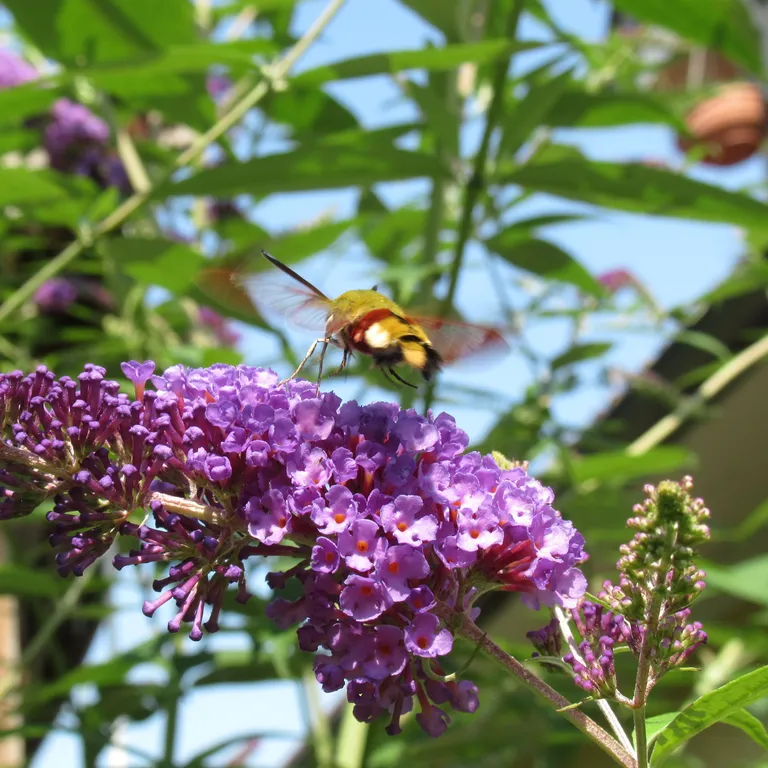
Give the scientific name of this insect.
Hemaris fuciformis
